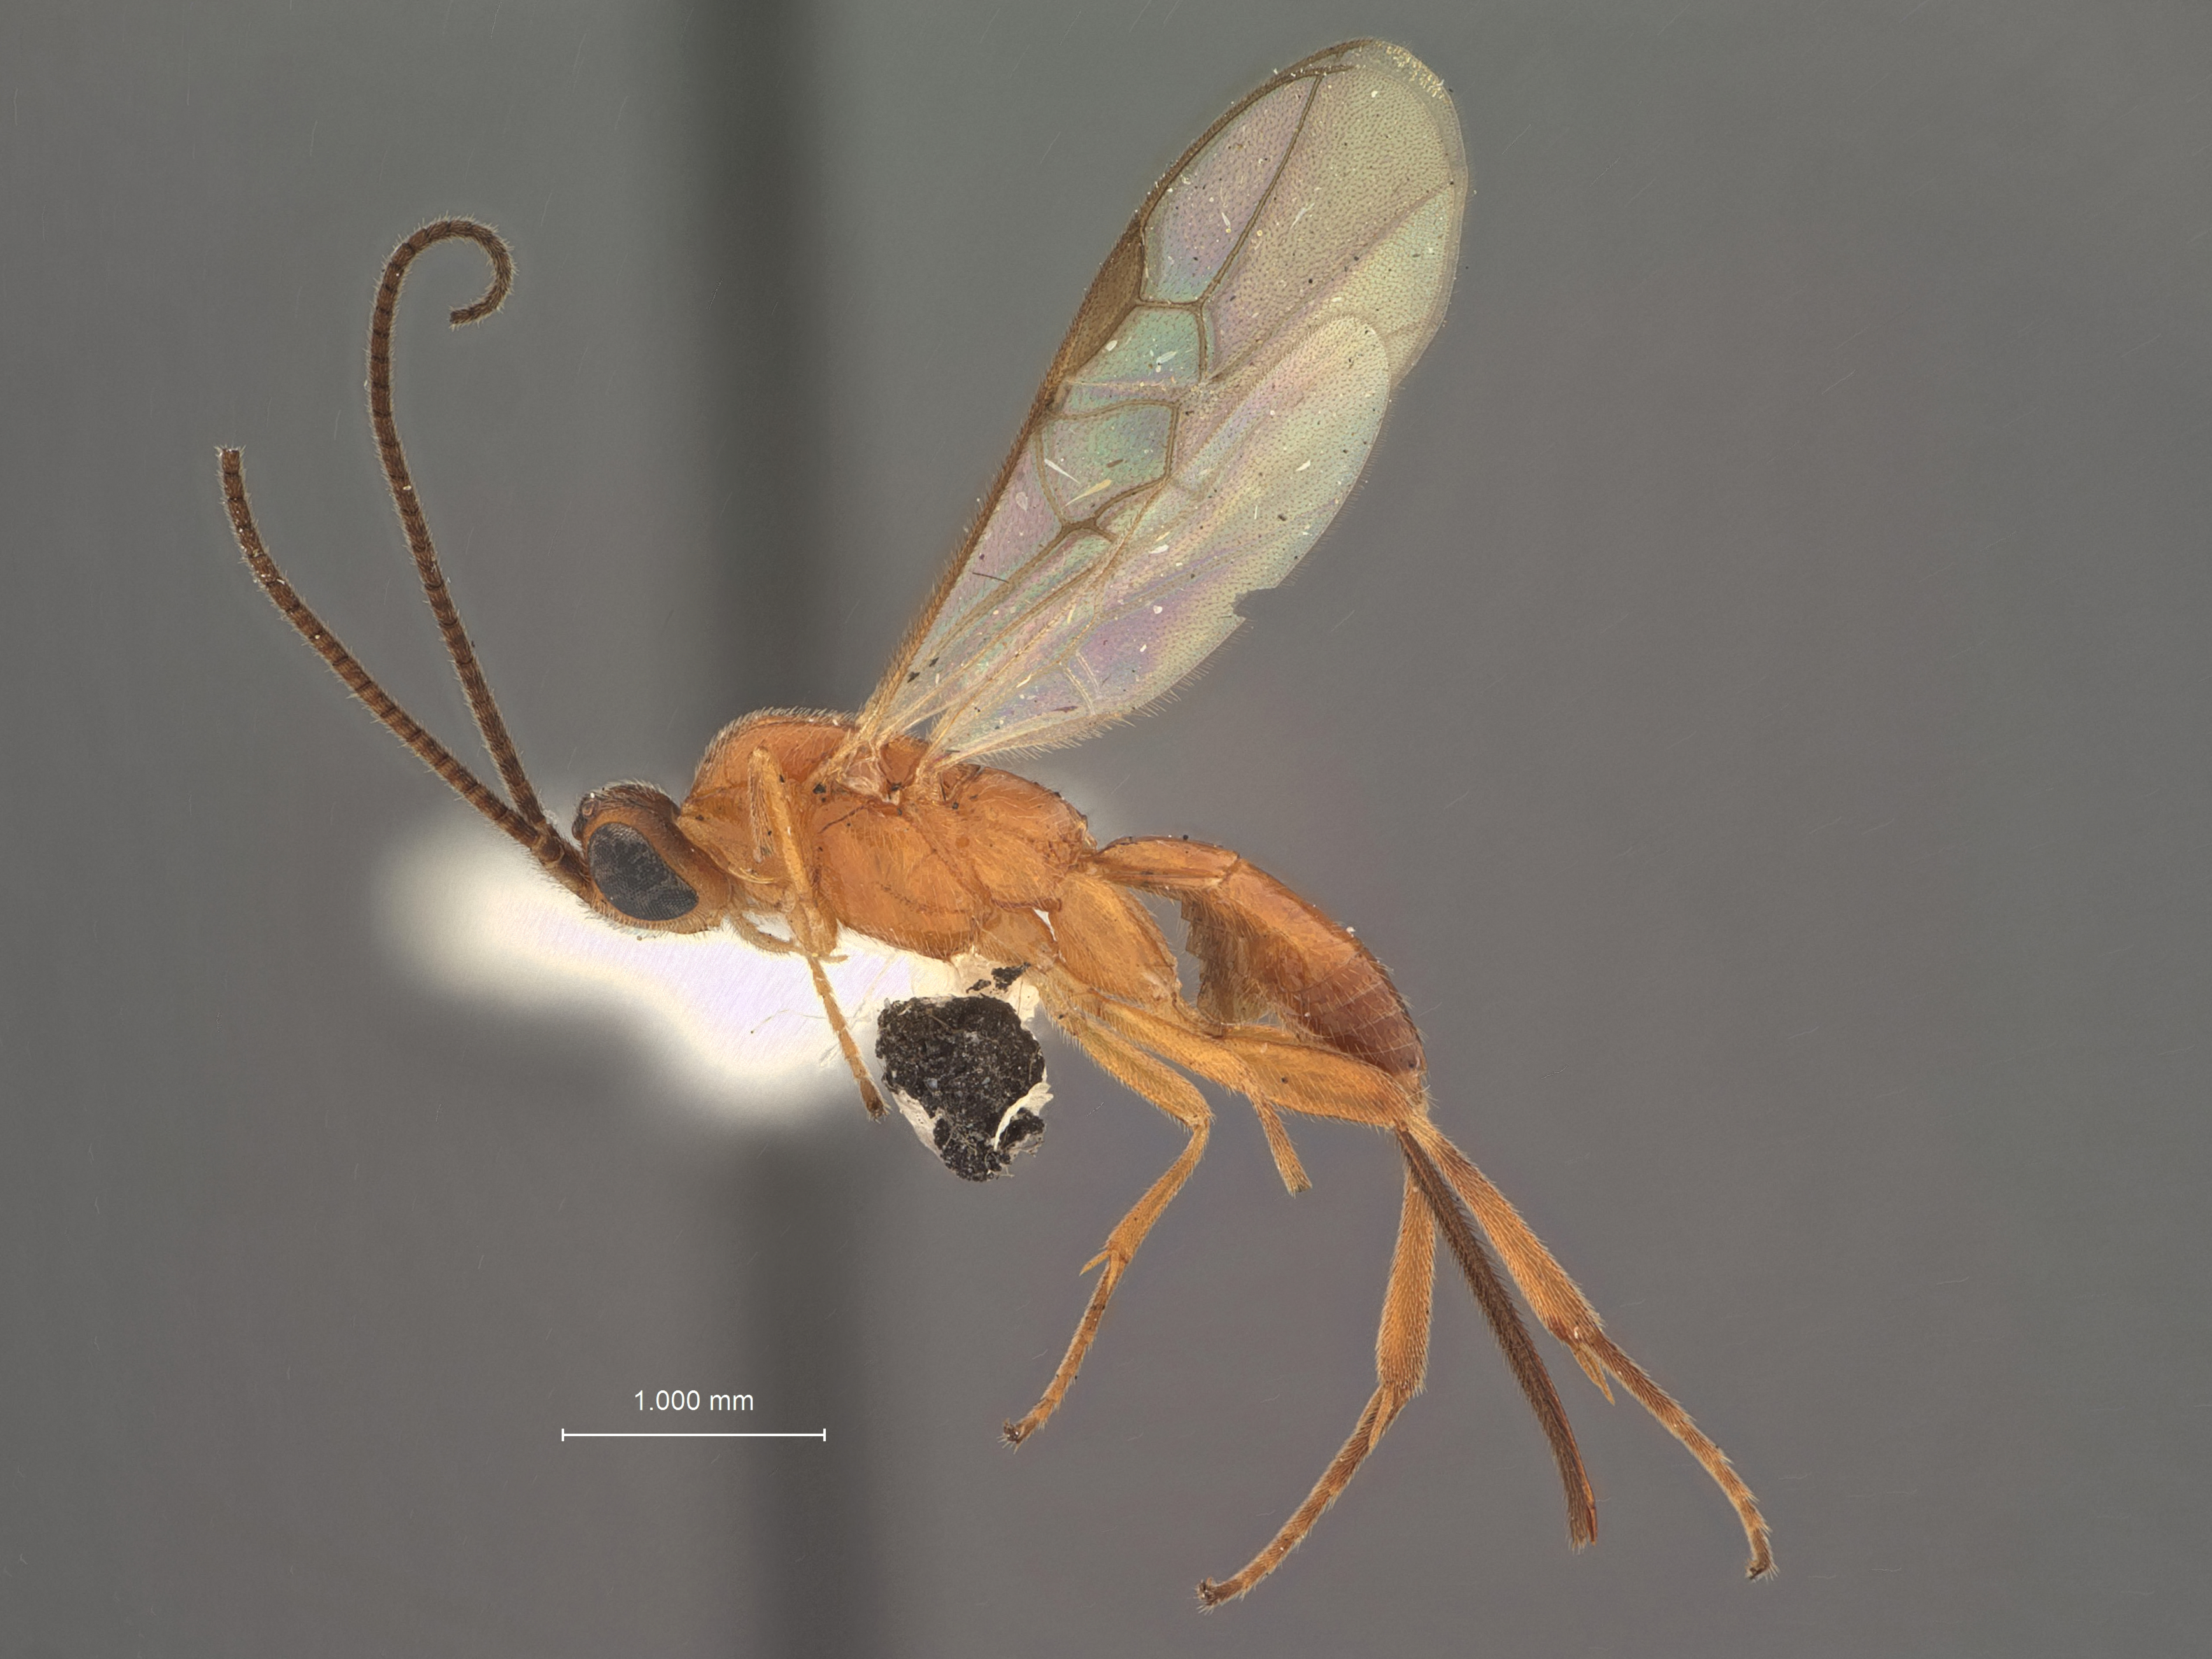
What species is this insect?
Orgilus disparilis
